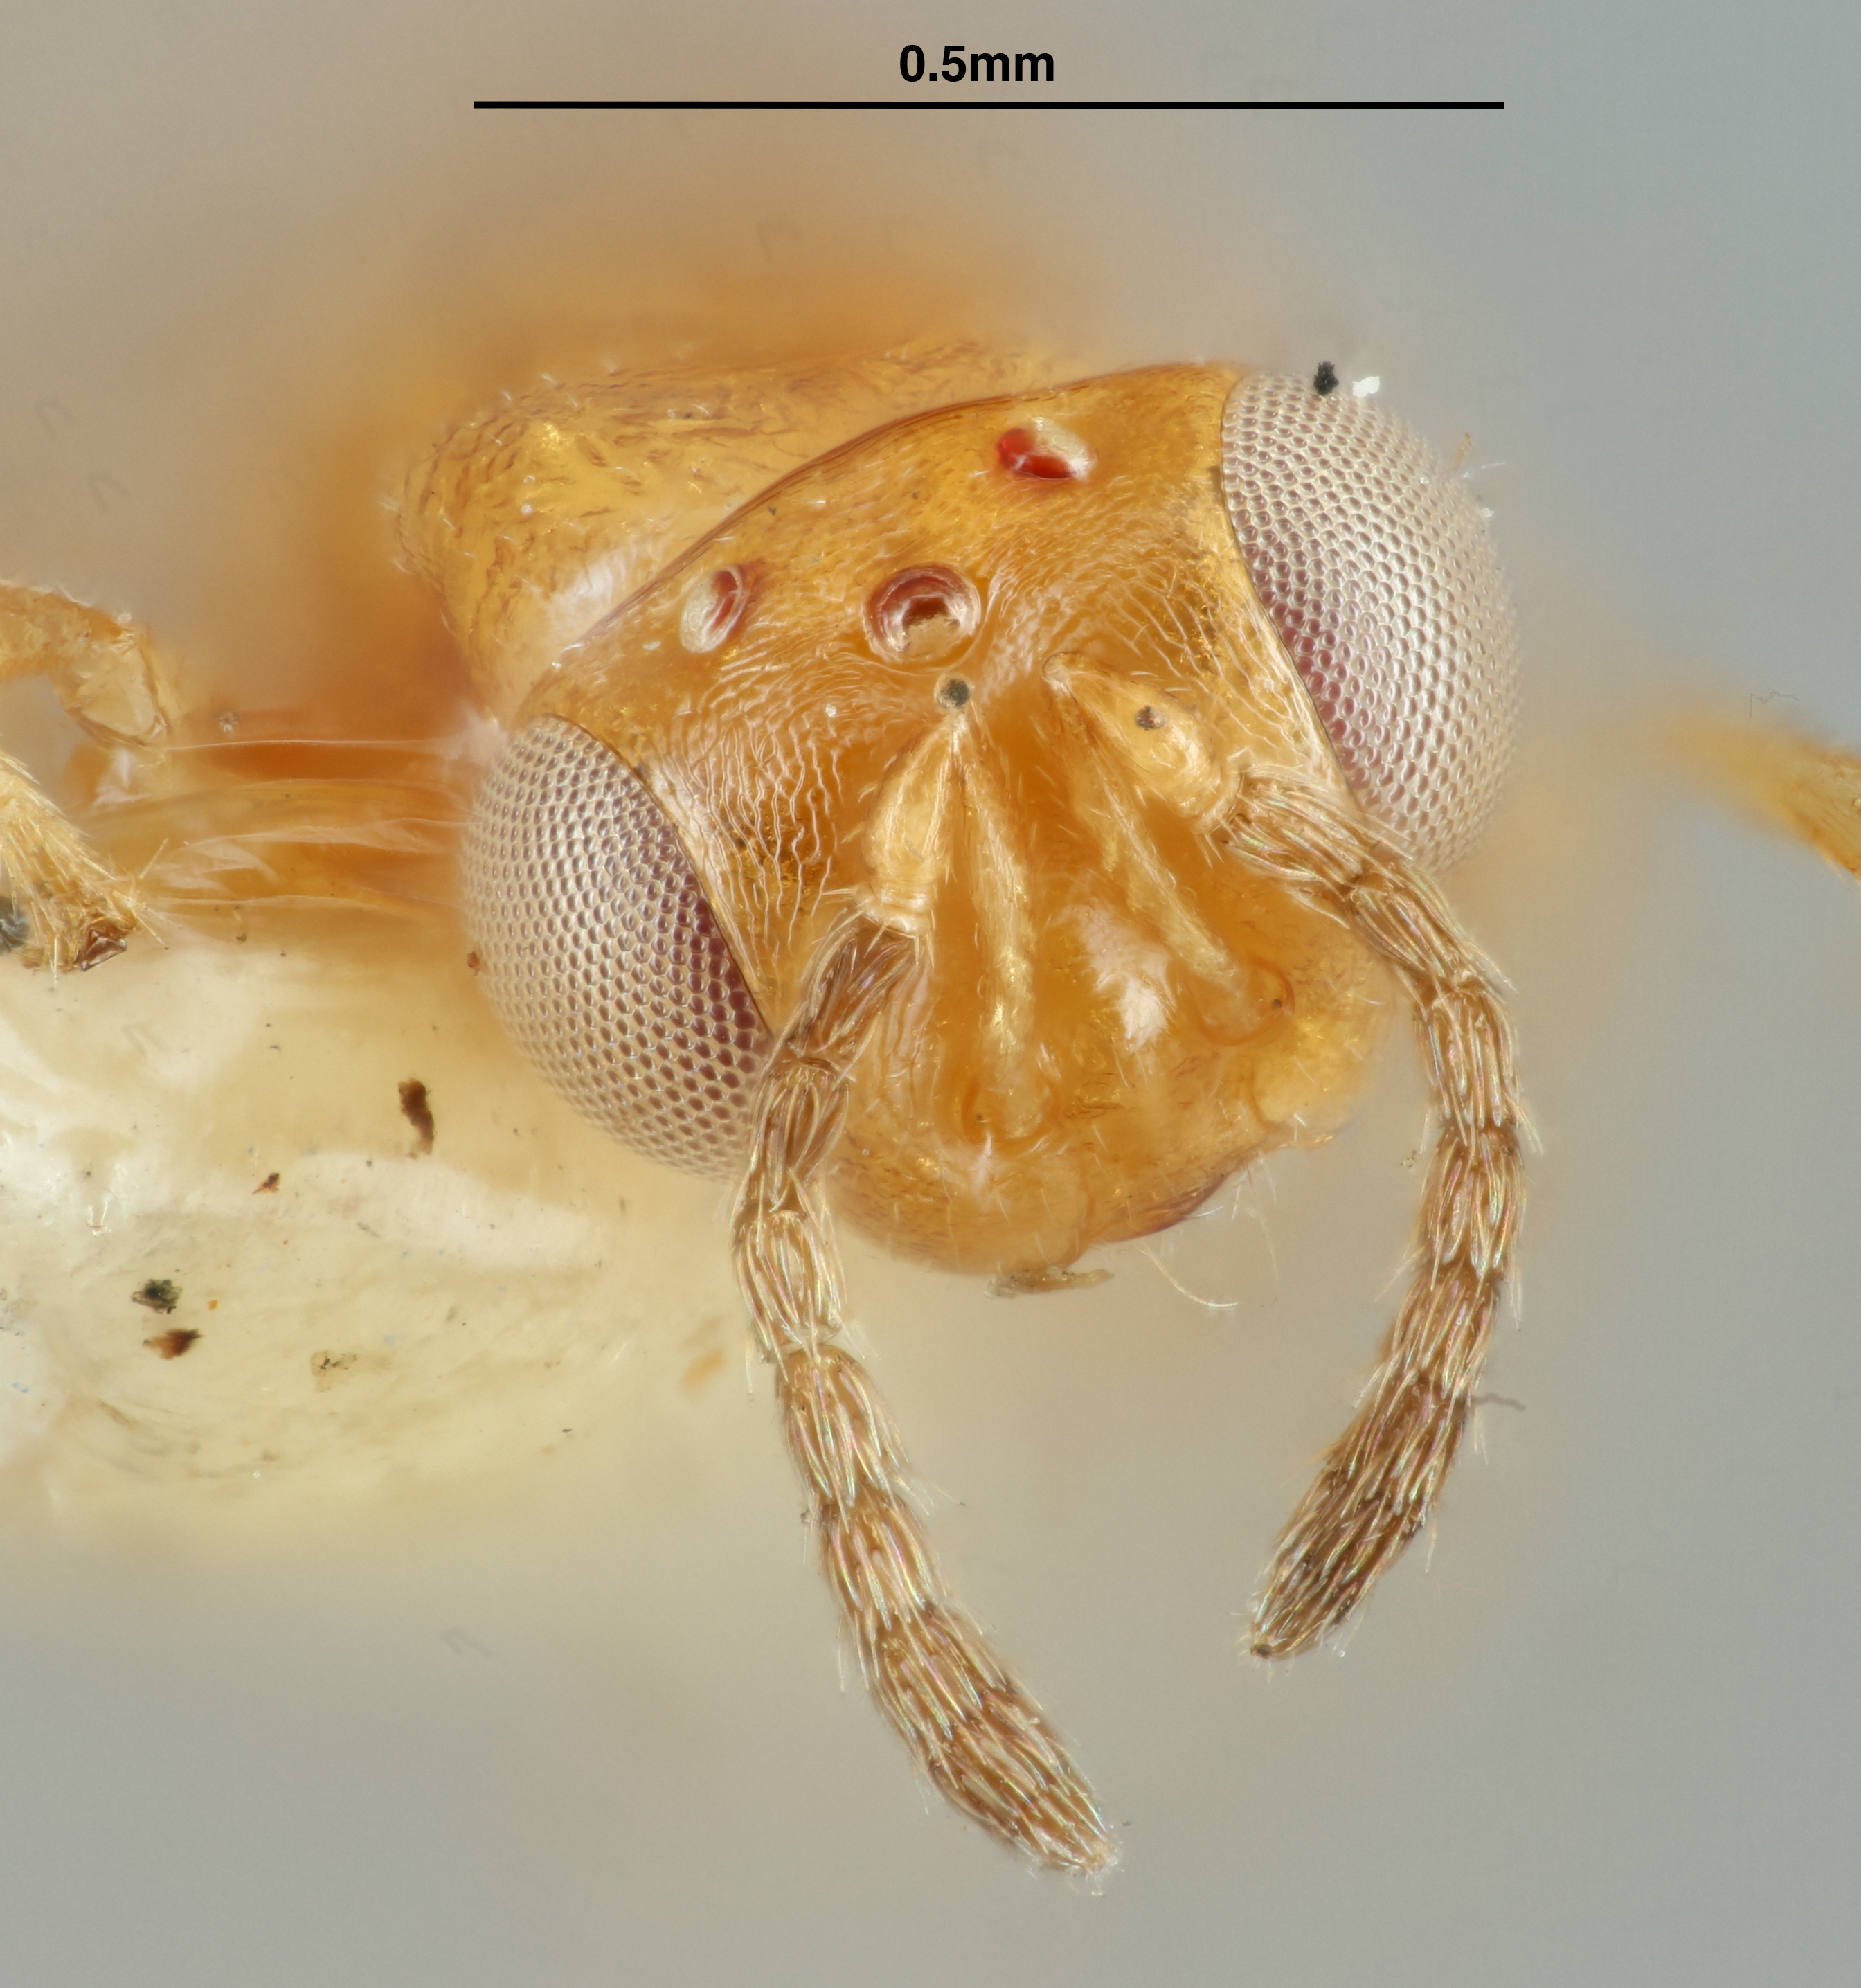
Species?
Philotrypesis ficicola
